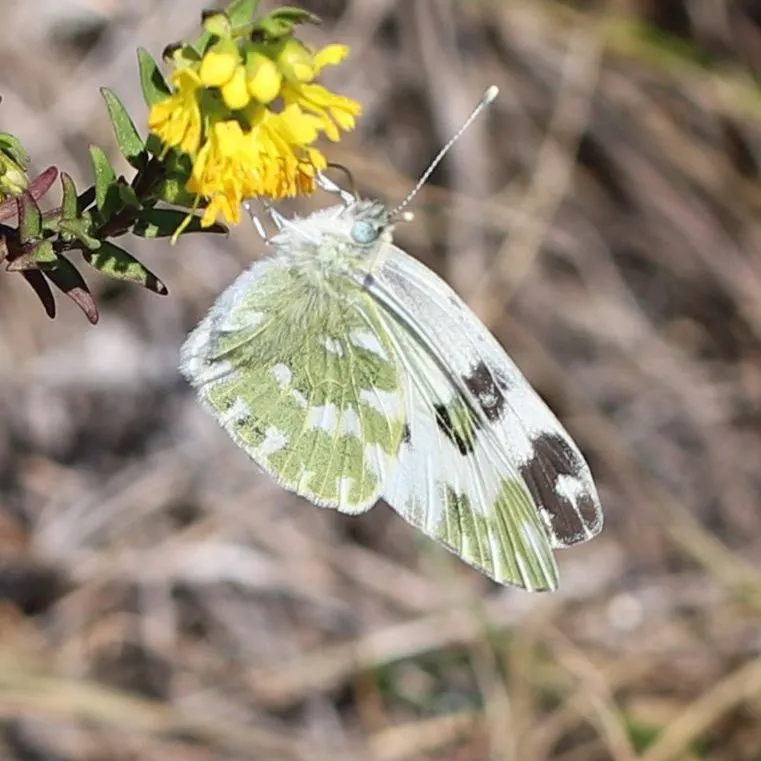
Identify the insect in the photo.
Pontia edusa
